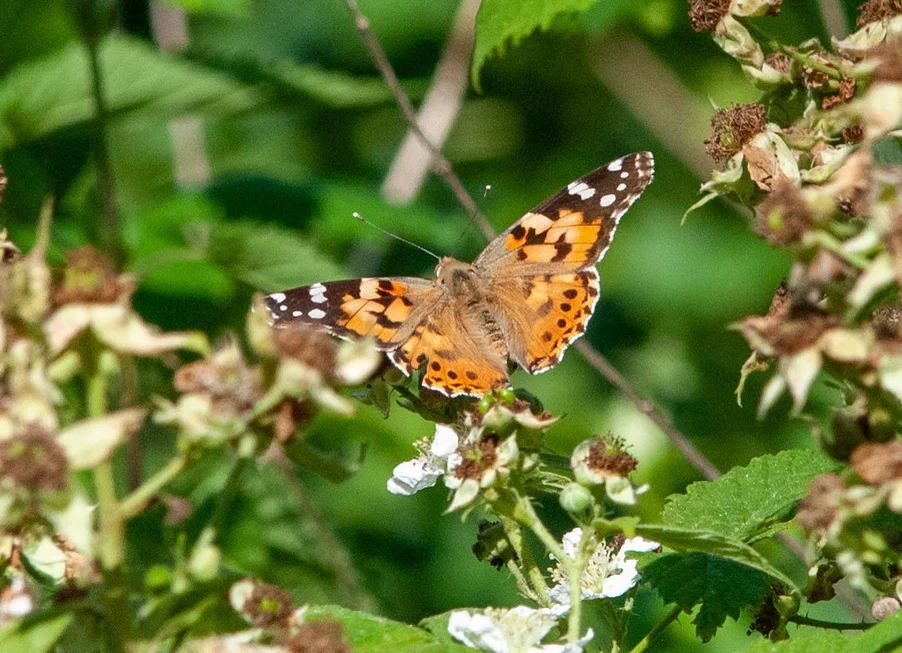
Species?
Vanessa cardui
